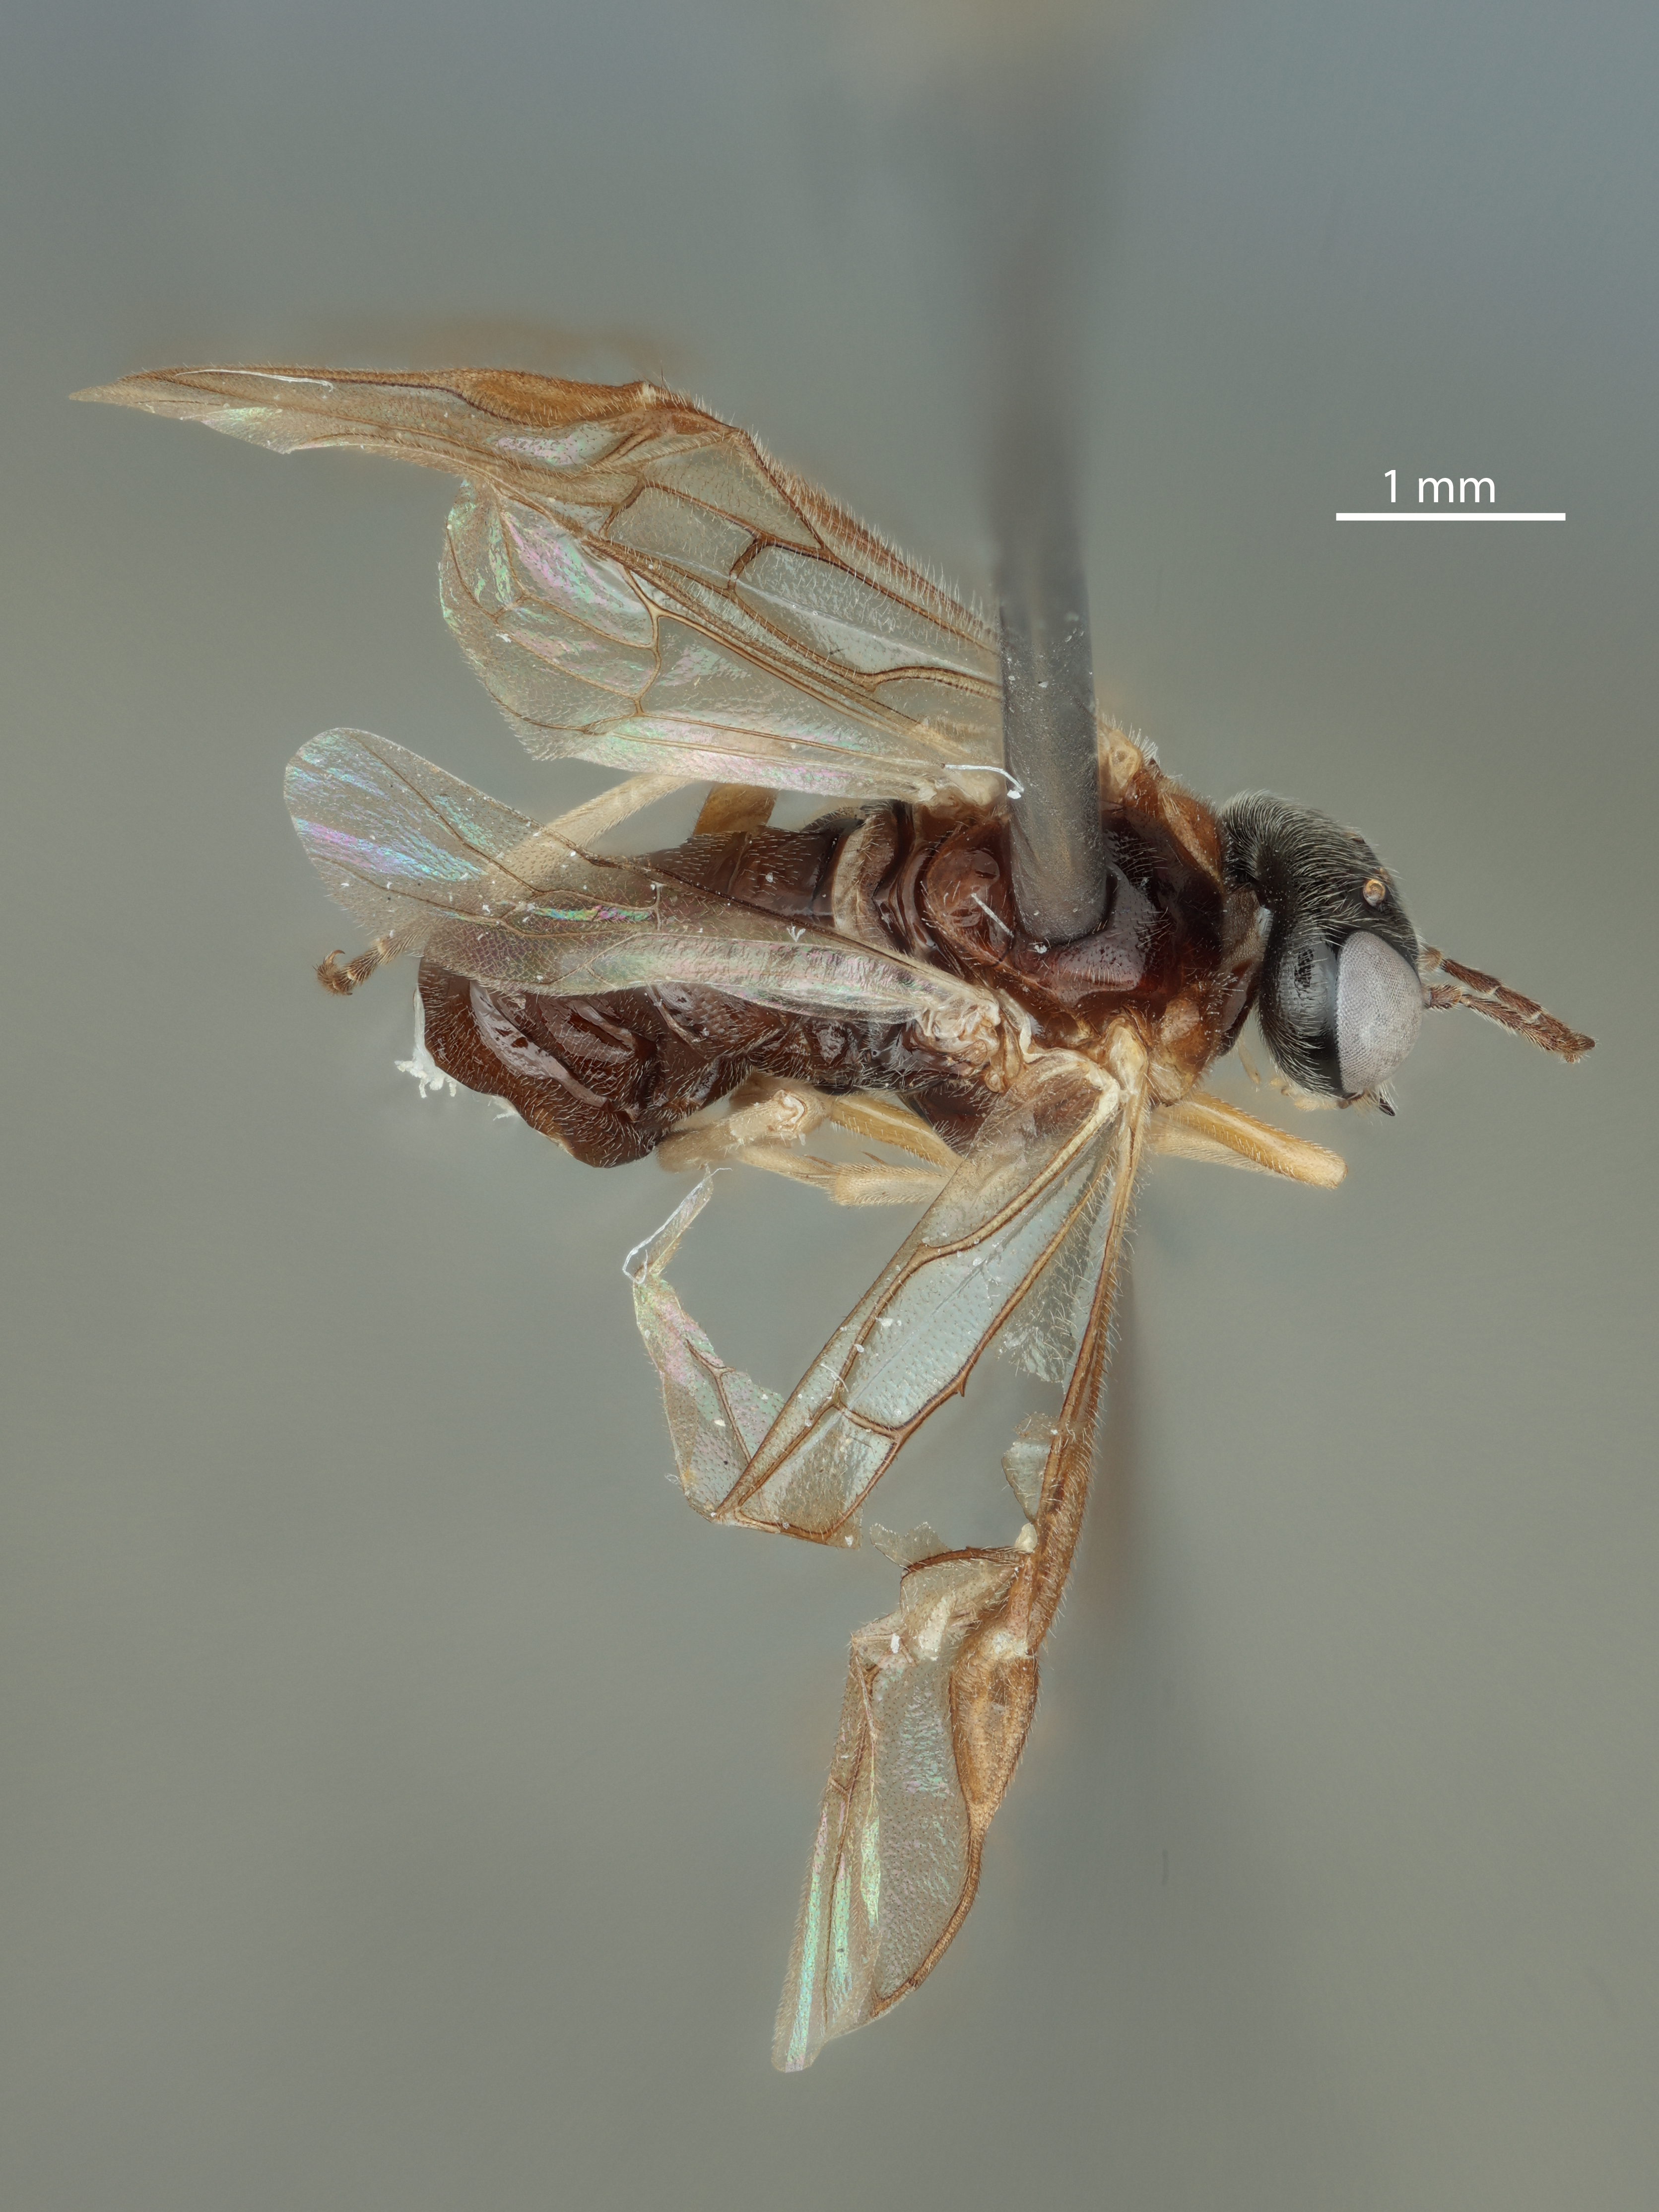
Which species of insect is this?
Acordulecera tristis
